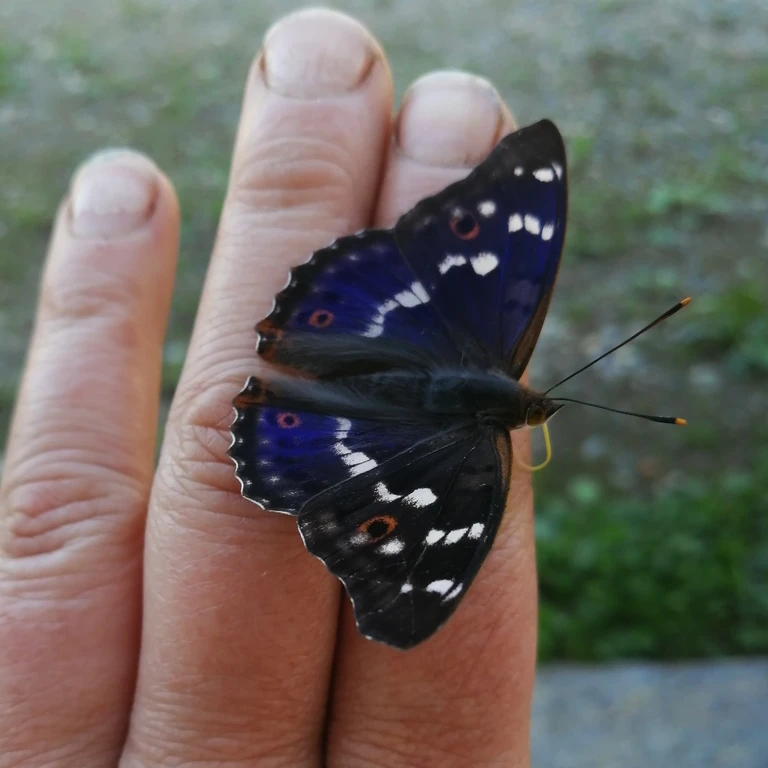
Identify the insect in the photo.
Apatura ilia
